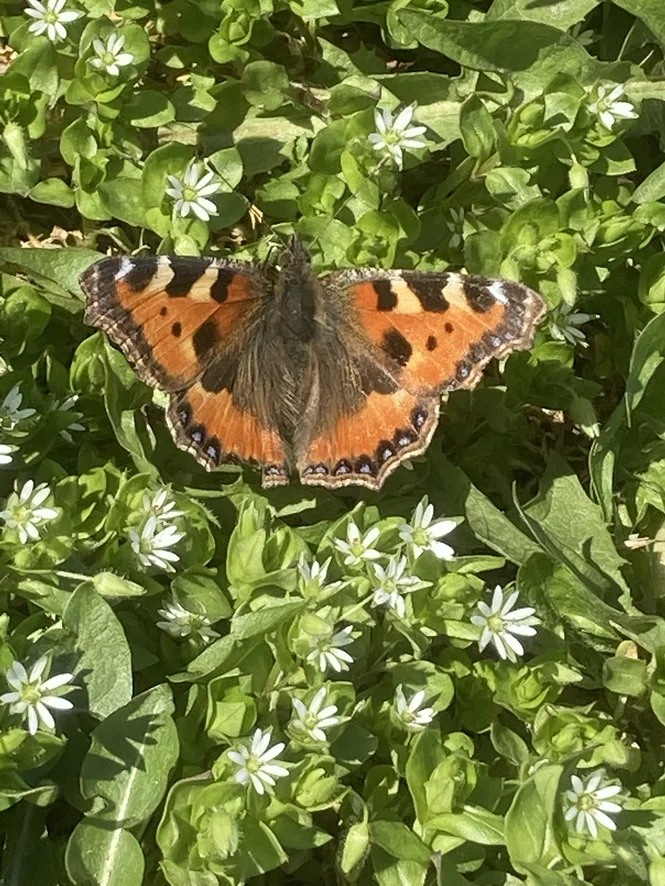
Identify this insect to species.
Aglais urticae
